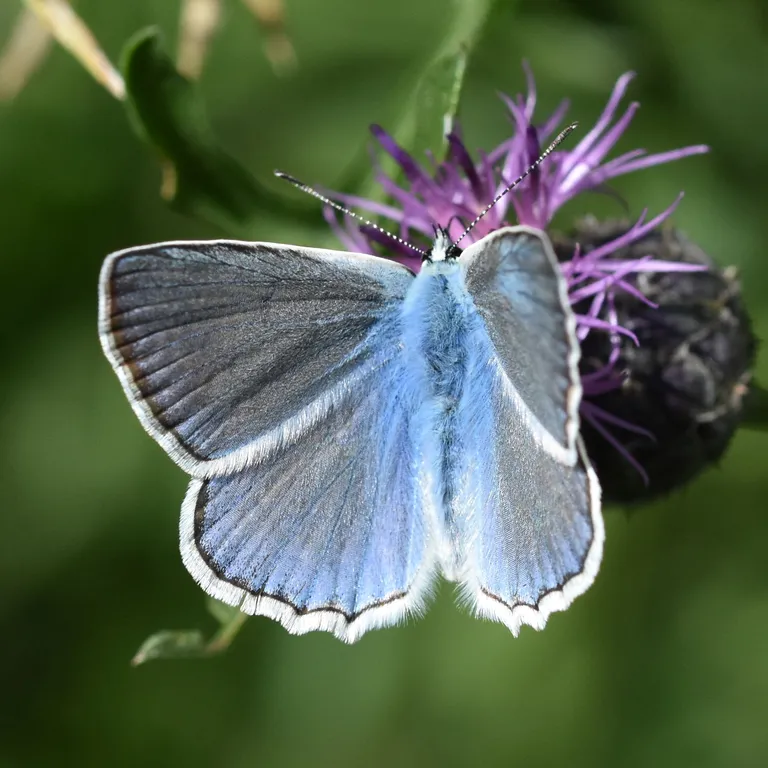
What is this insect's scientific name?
Polyommatus daphnis
